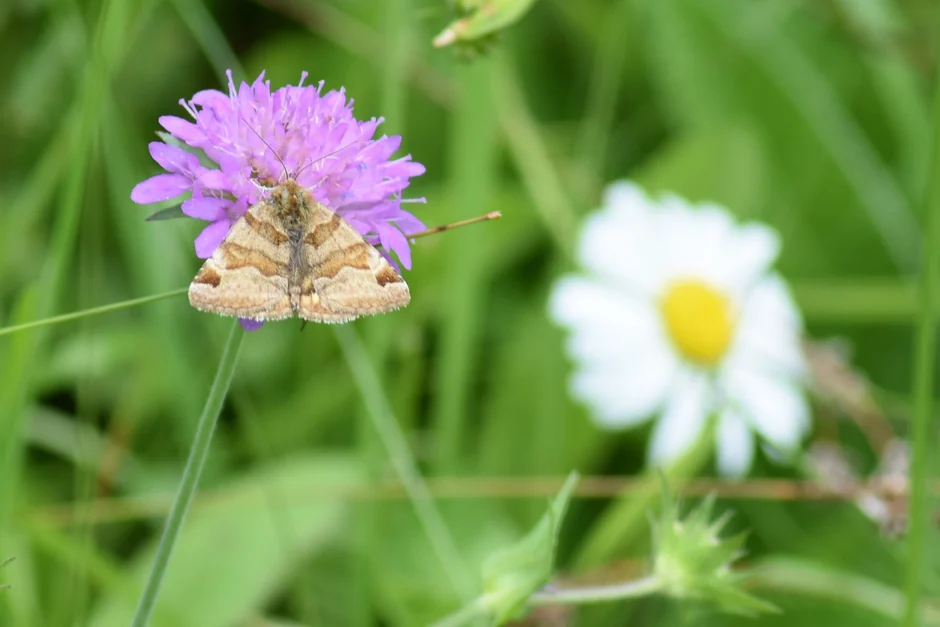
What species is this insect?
Euclidia glyphica
